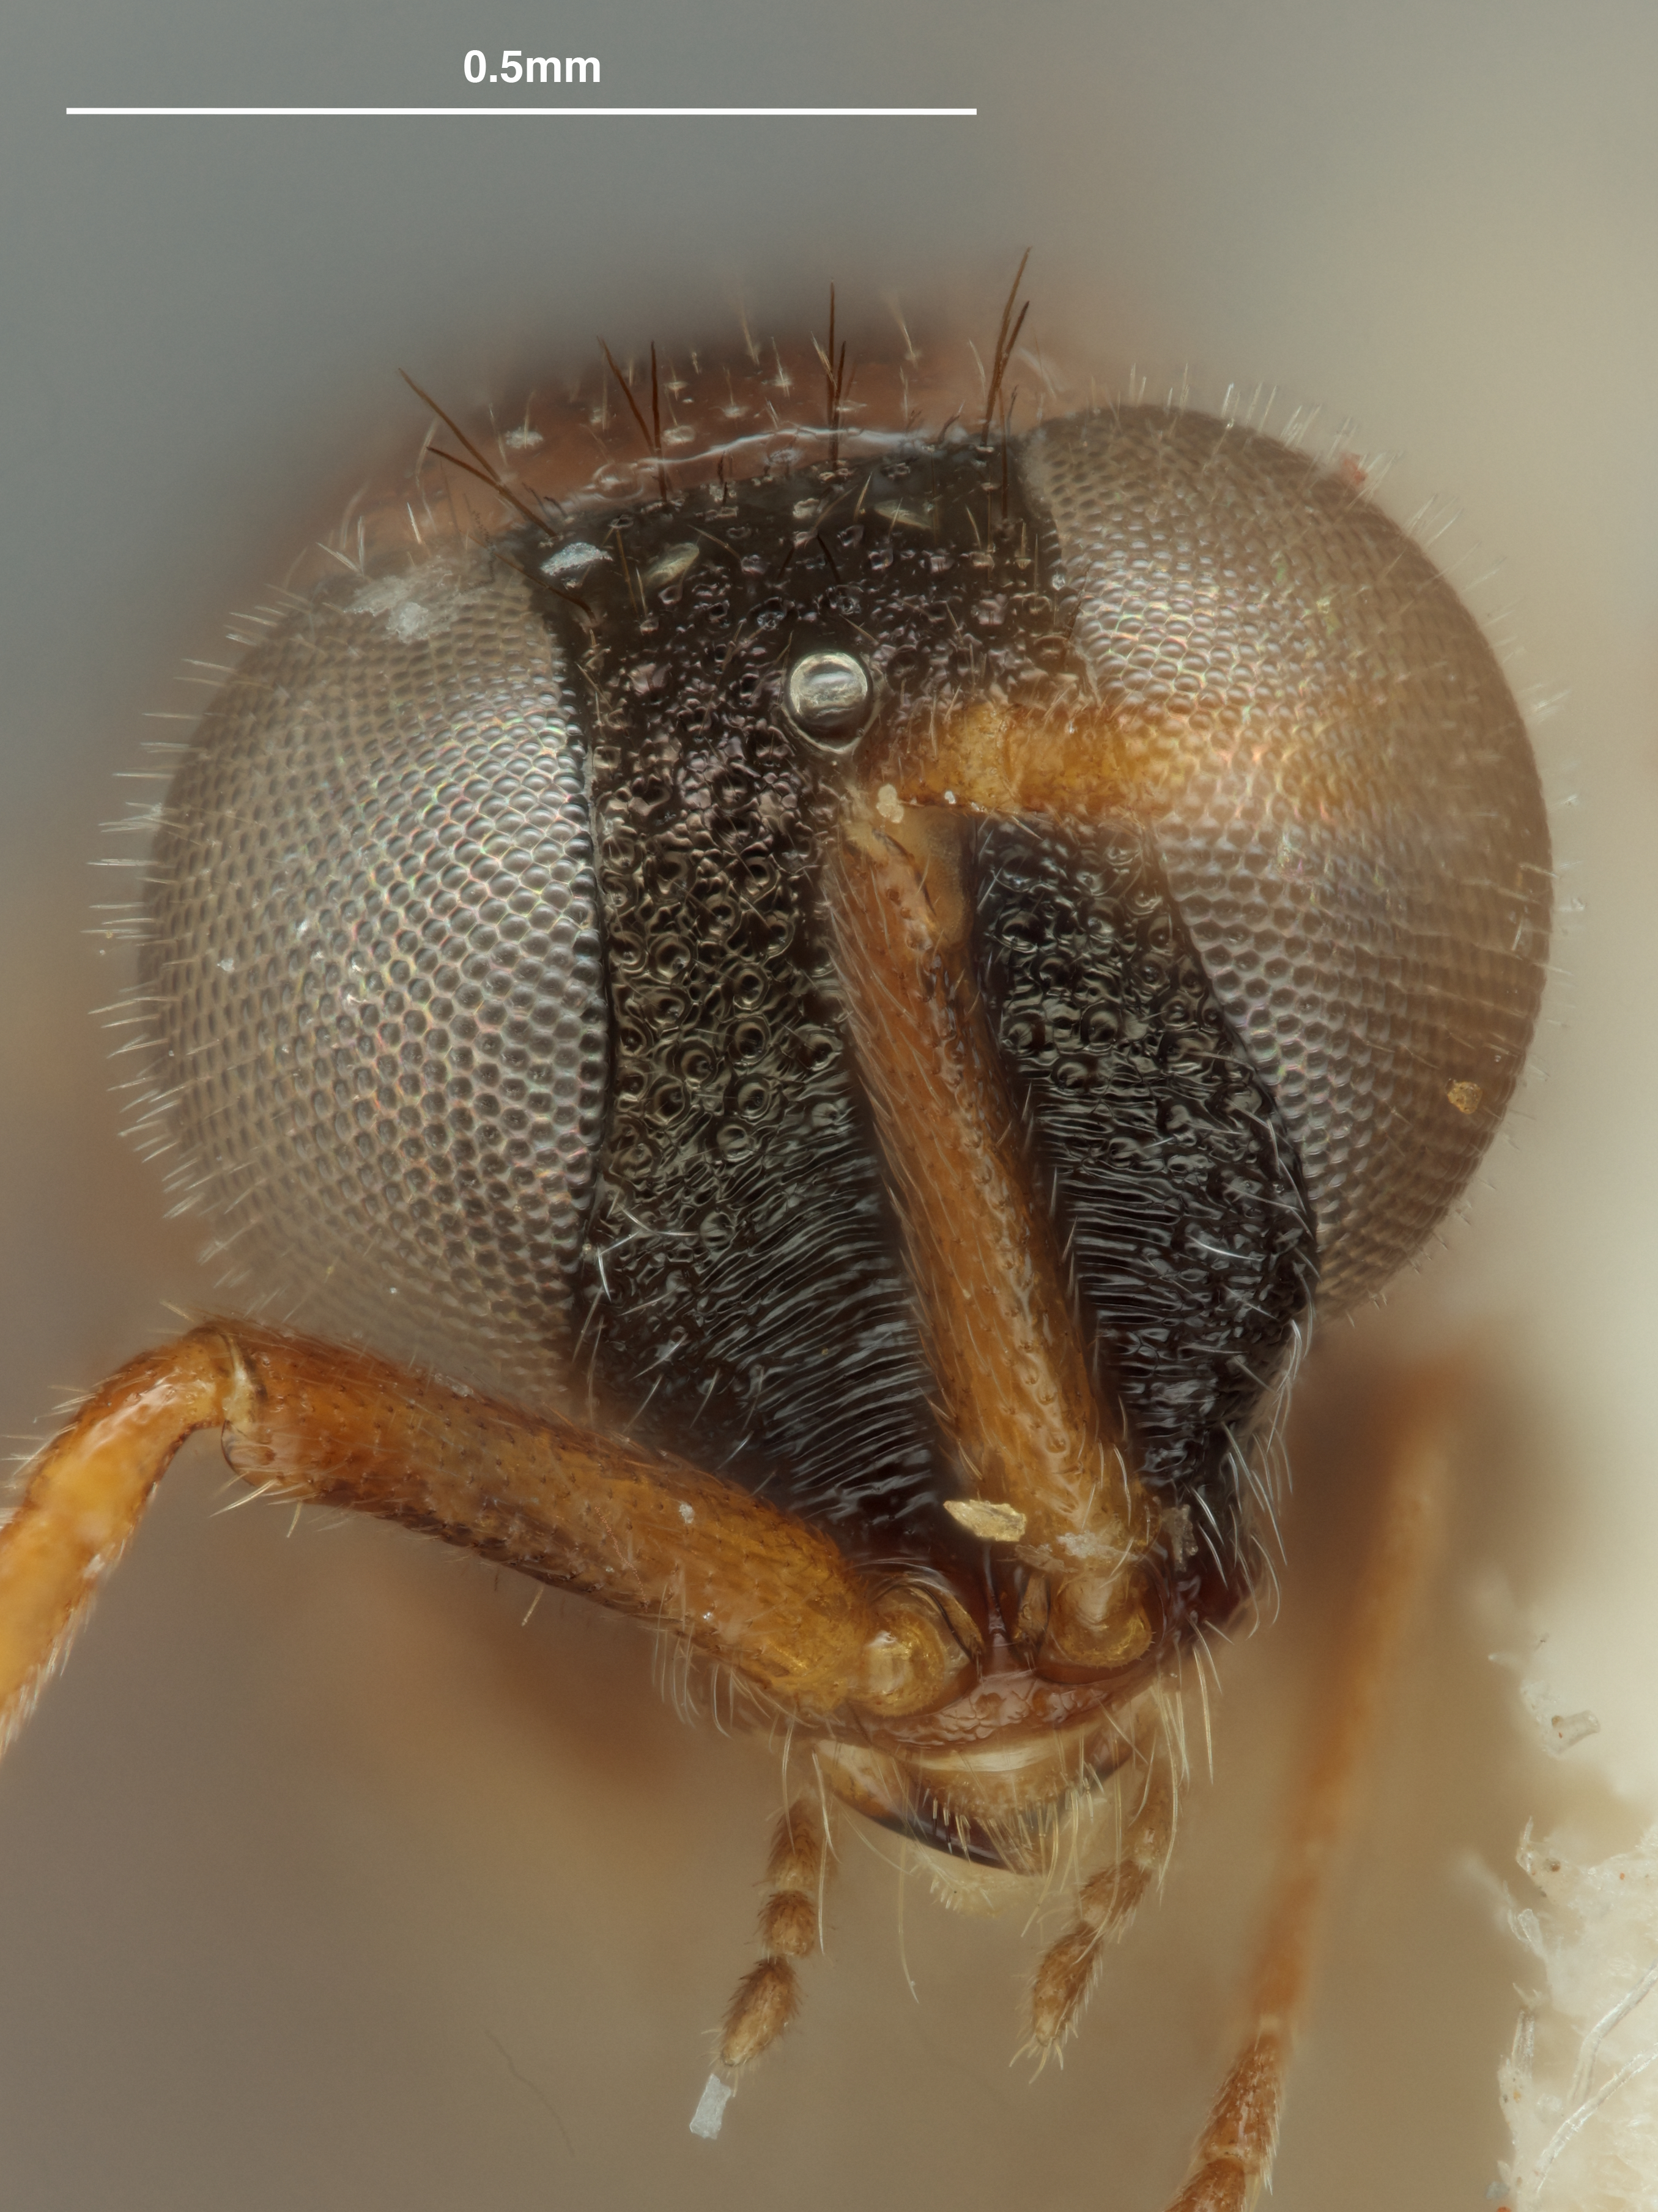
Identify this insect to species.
Baeosega laticeps
